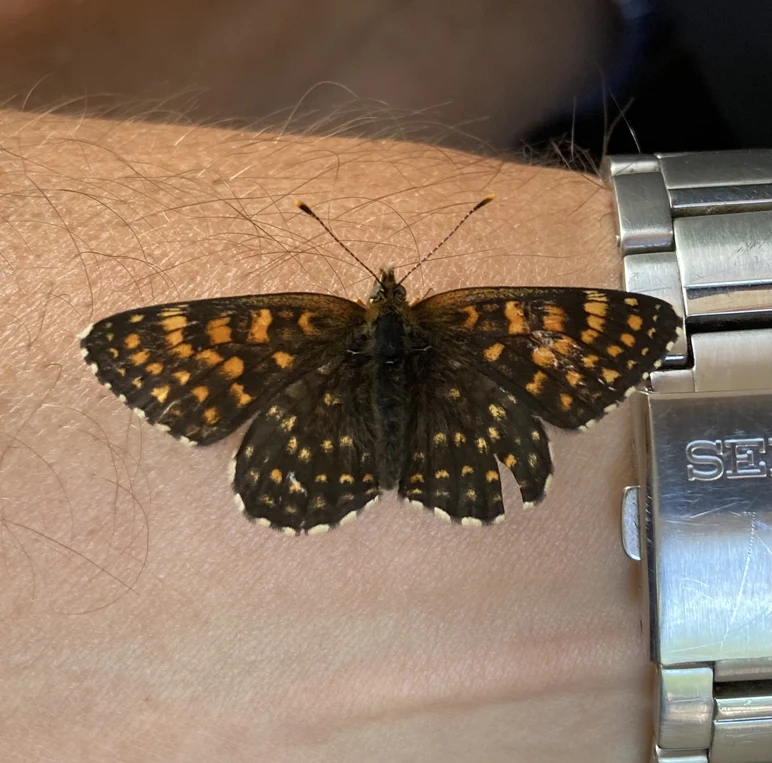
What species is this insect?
Melitaea diamina
